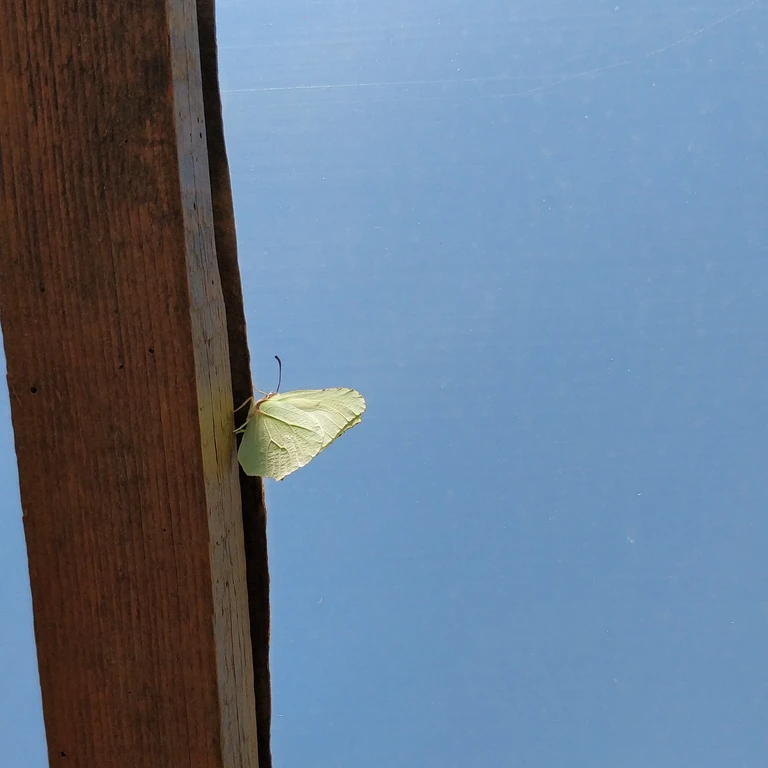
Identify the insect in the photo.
Gonepteryx rhamni
